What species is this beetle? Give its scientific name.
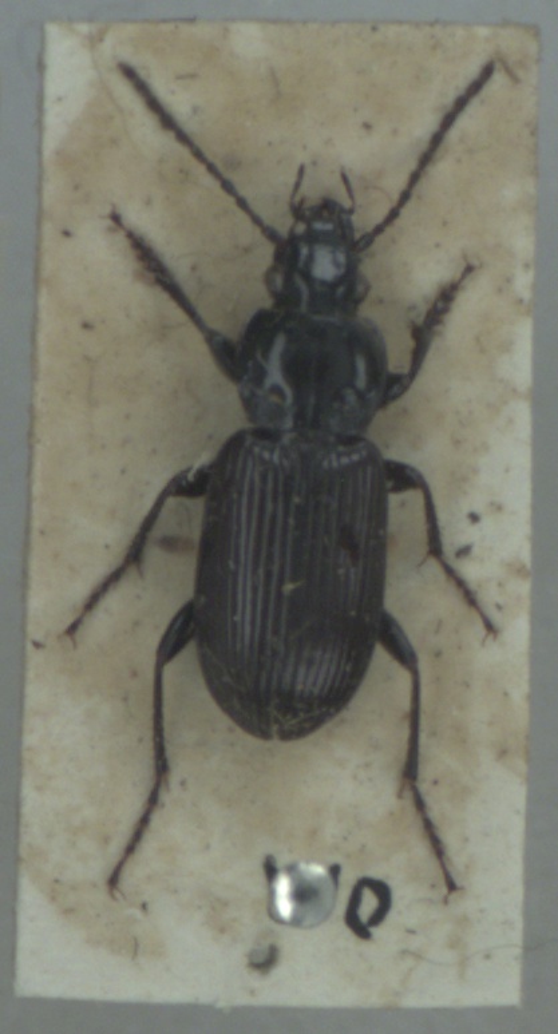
Pterostichus nigrita
